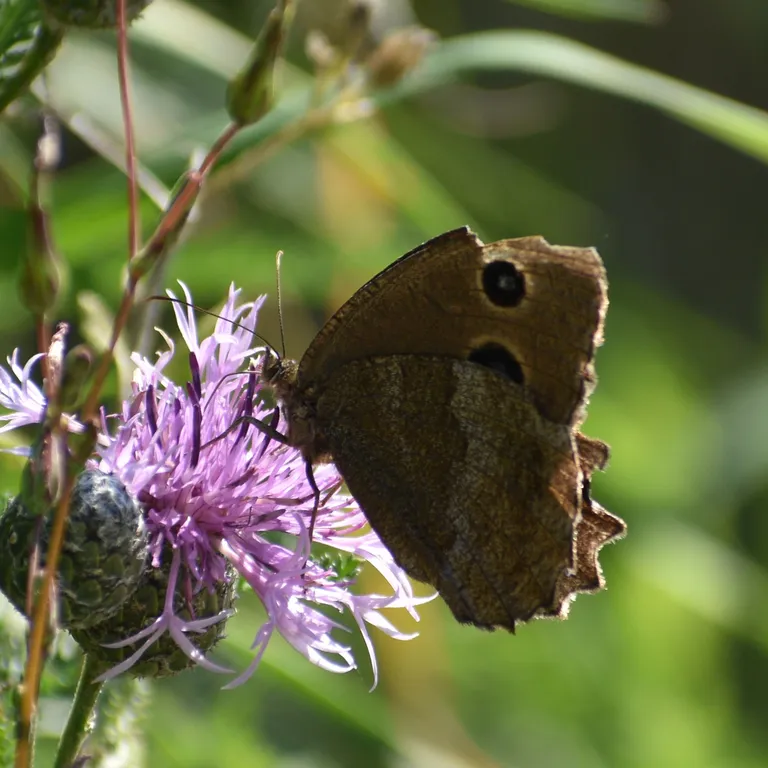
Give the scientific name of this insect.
Minois dryas
